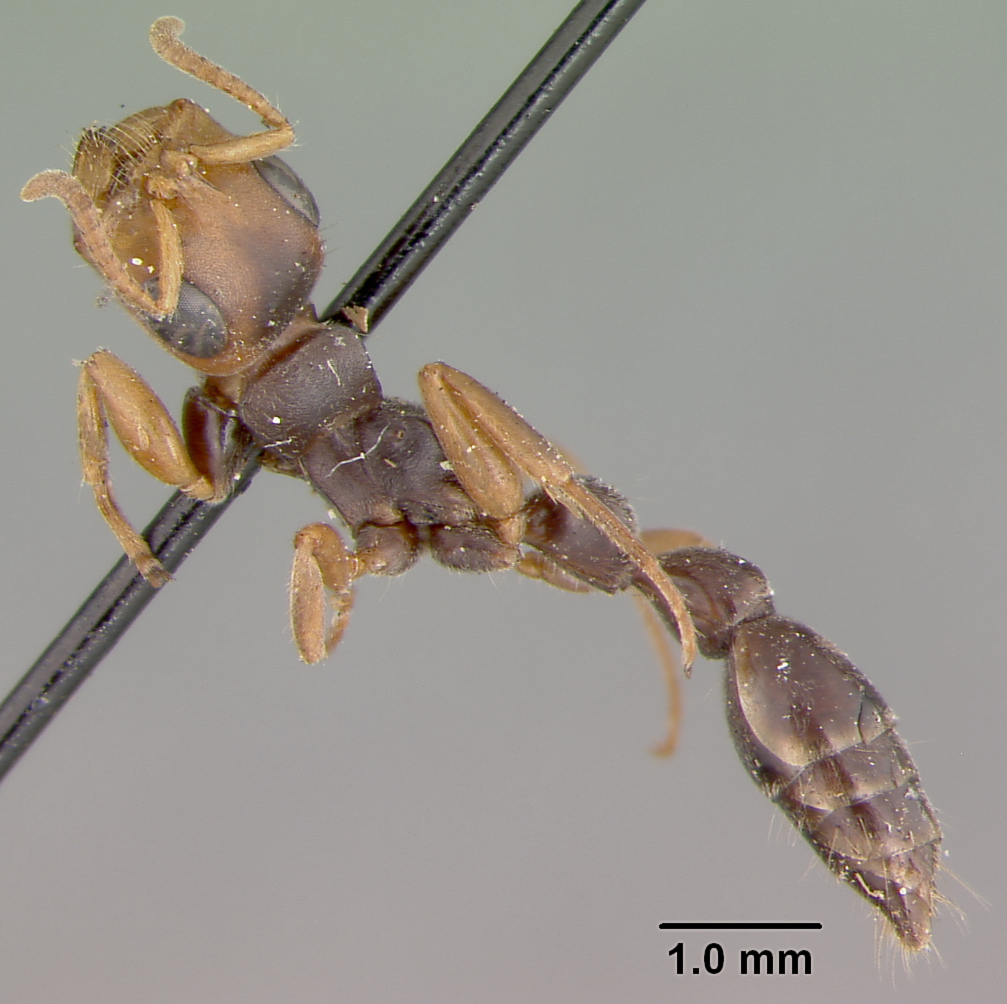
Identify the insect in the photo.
Tetraponera morquerysi
